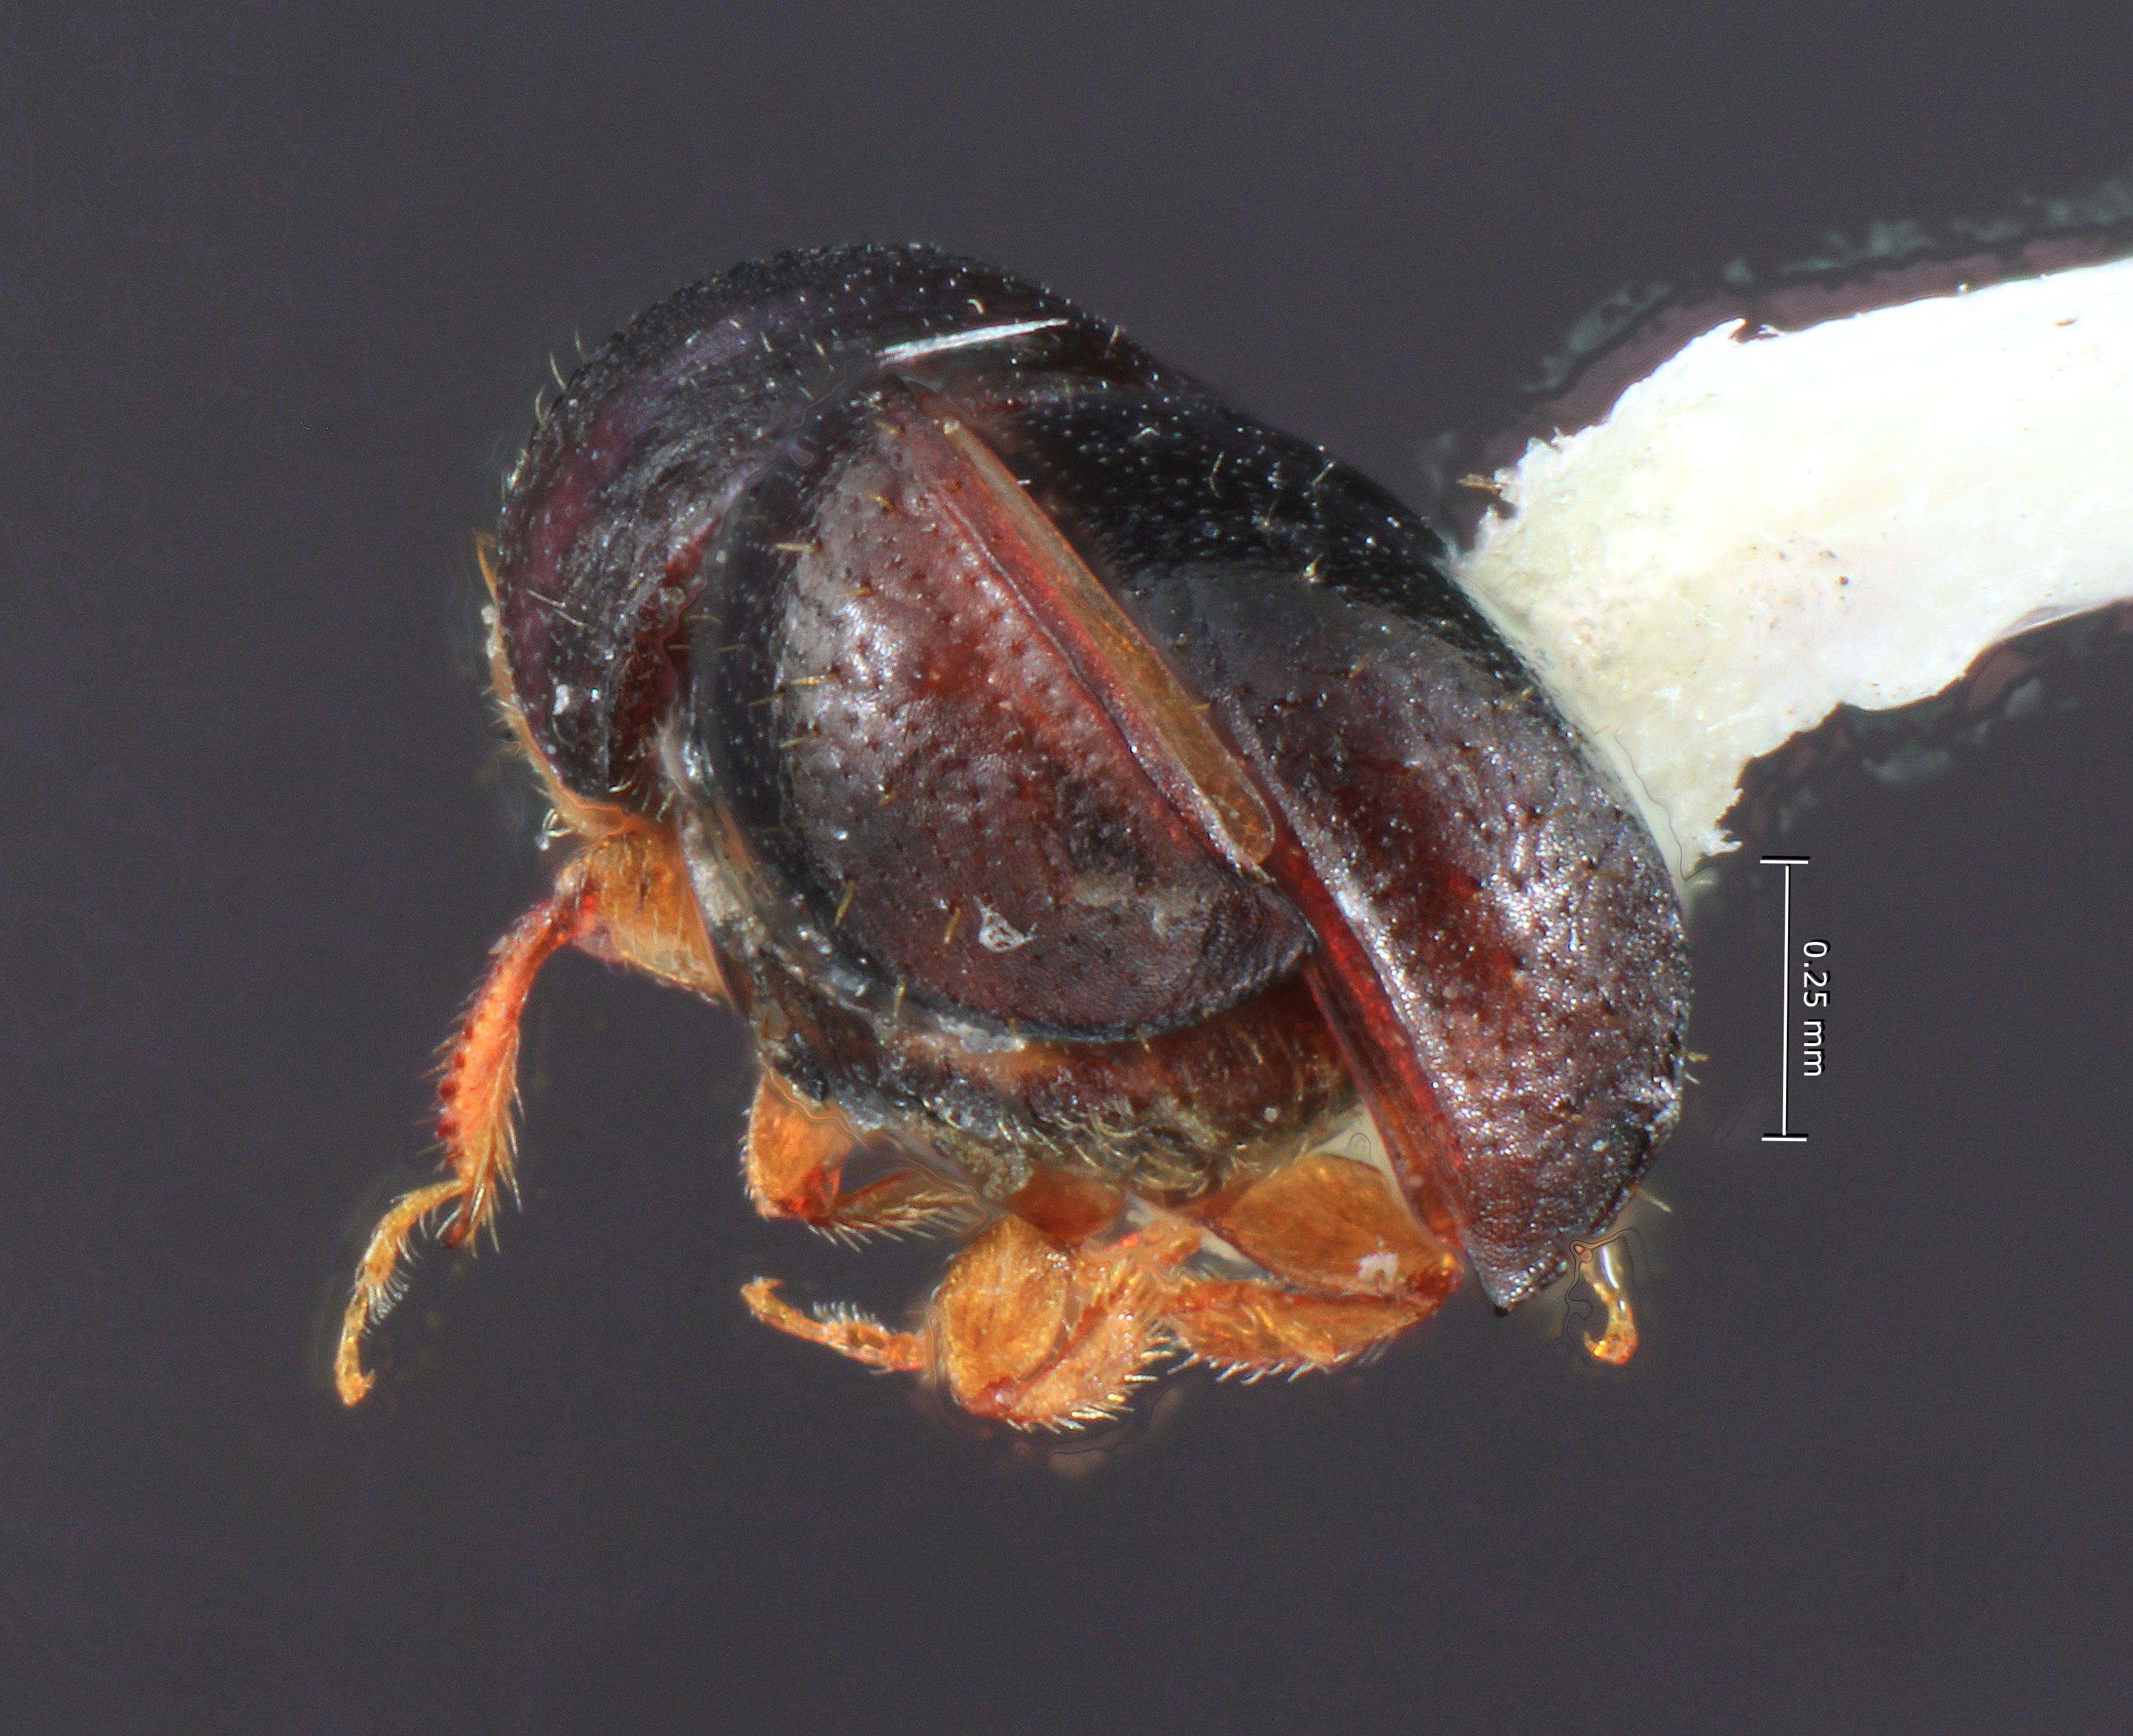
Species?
Corthylus ingaensis
